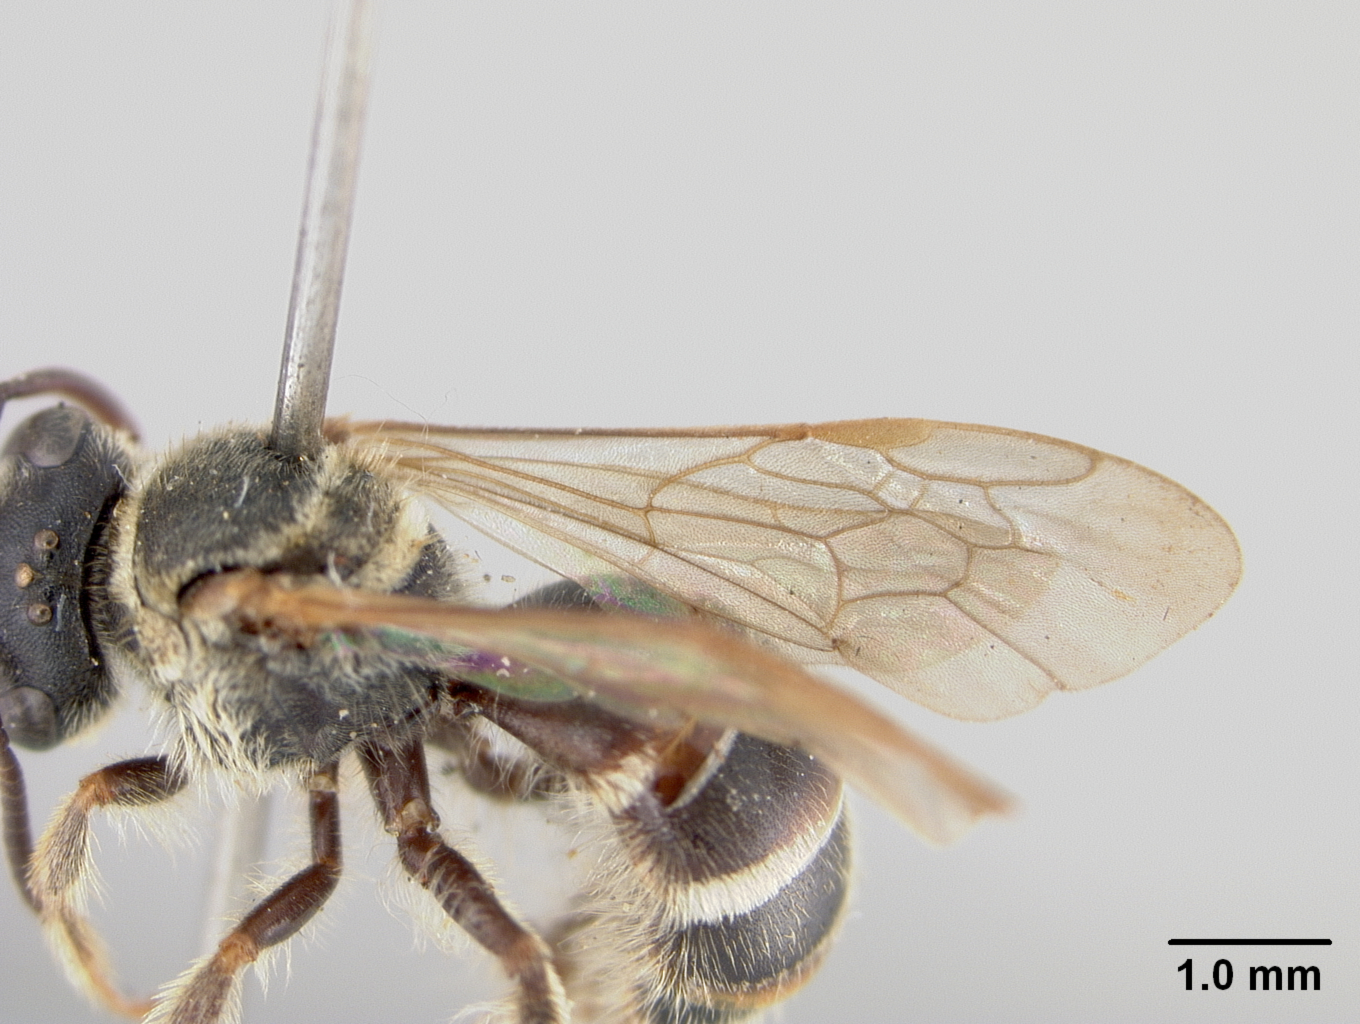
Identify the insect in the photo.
Nomia palavanica
